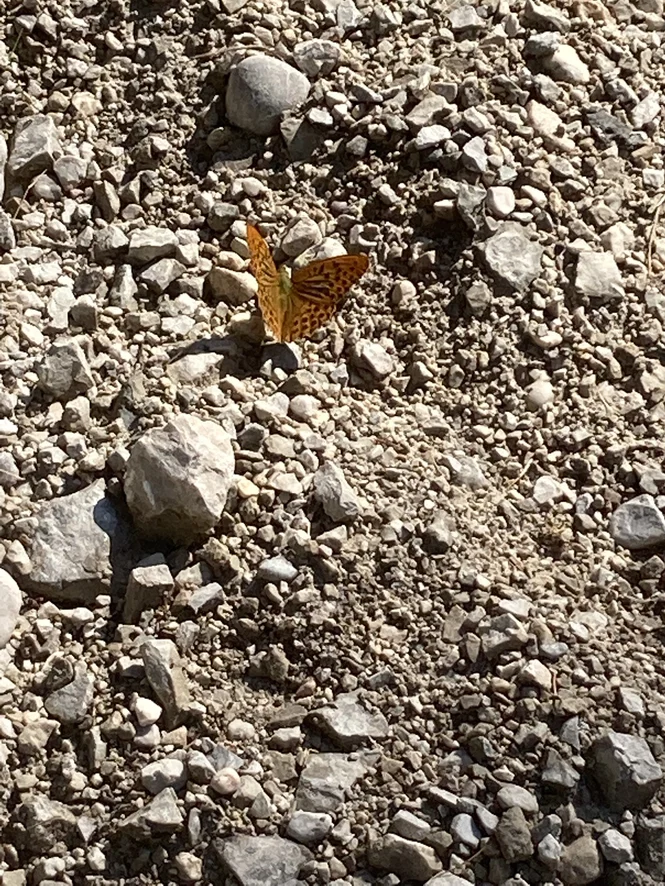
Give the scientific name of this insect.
Argynnis paphia
